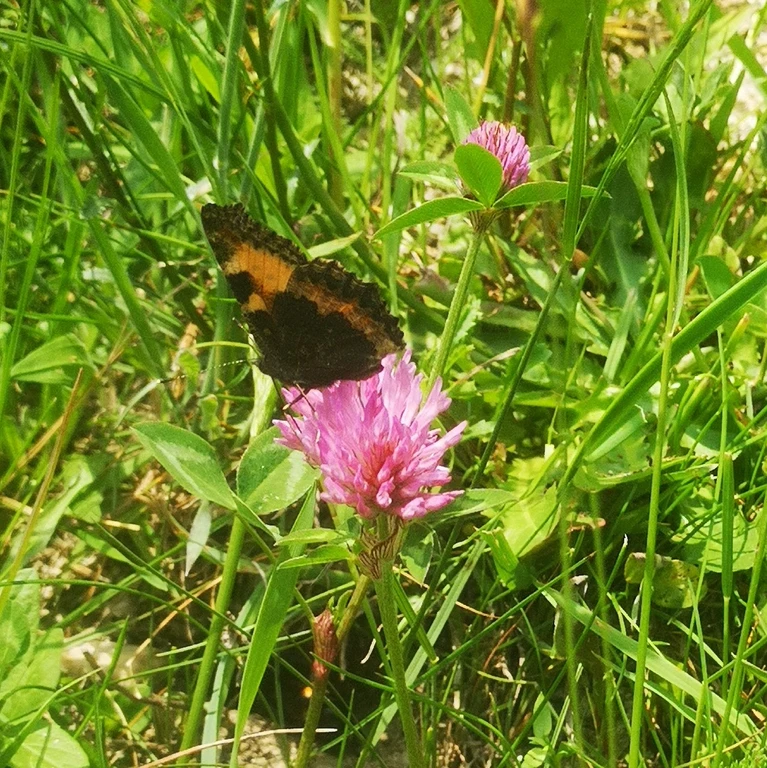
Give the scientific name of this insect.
Aglais urticae
